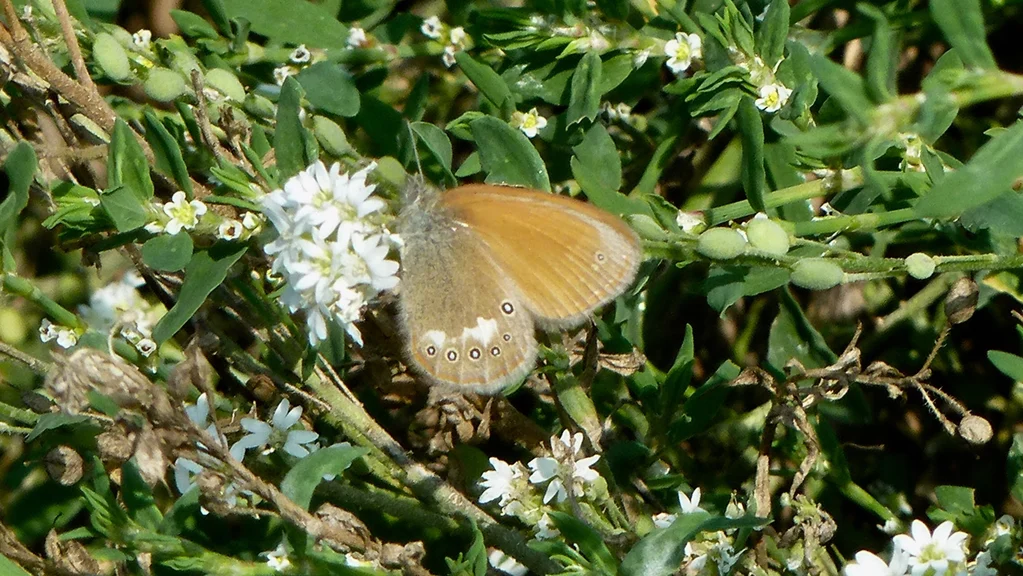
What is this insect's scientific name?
Coenonympha glycerion (also Coenonympha iphis)
